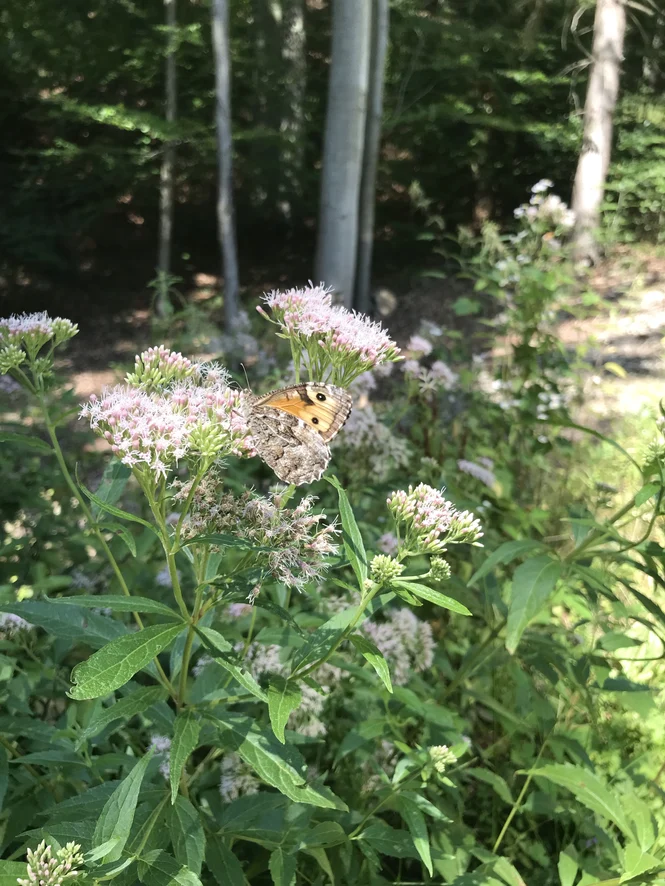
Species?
Hipparchia semele
